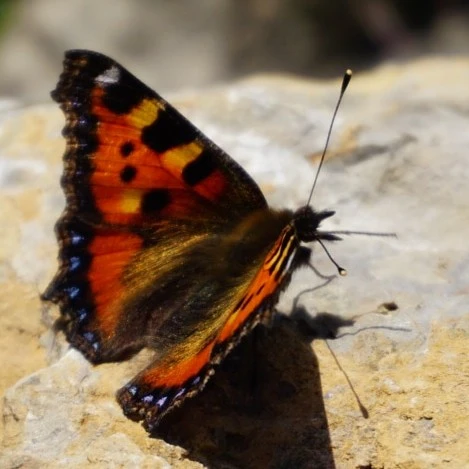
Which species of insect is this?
Aglais urticae
